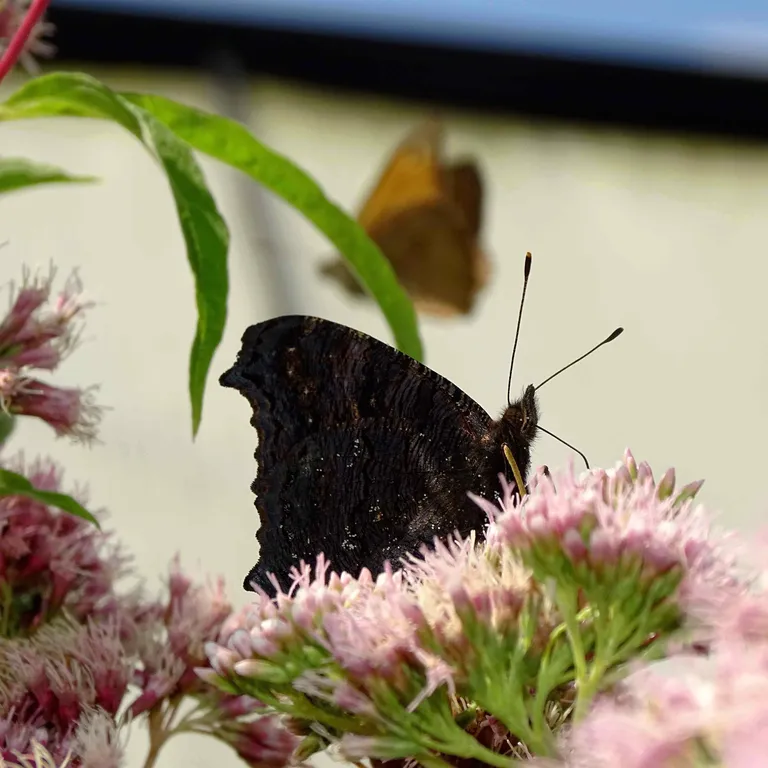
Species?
Aglais io
